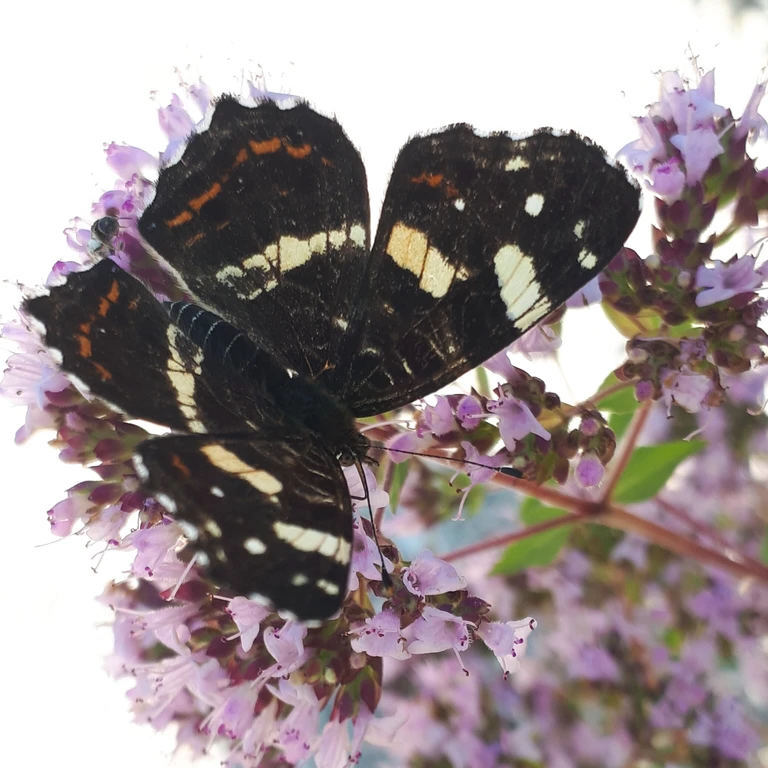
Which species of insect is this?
Araschnia levana
